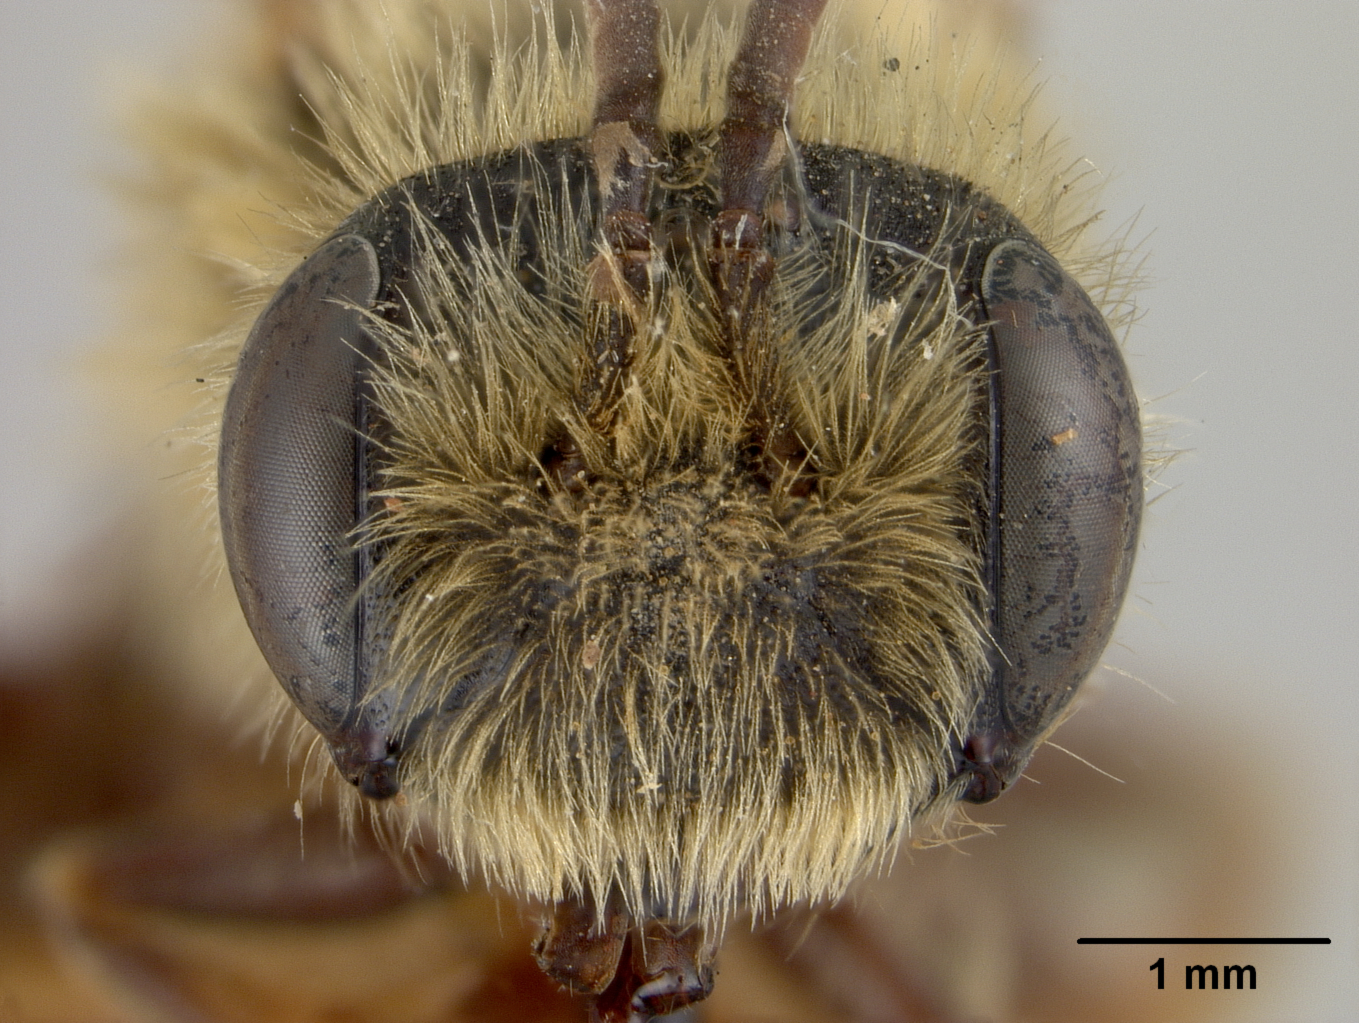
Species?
Andrena jessicae
